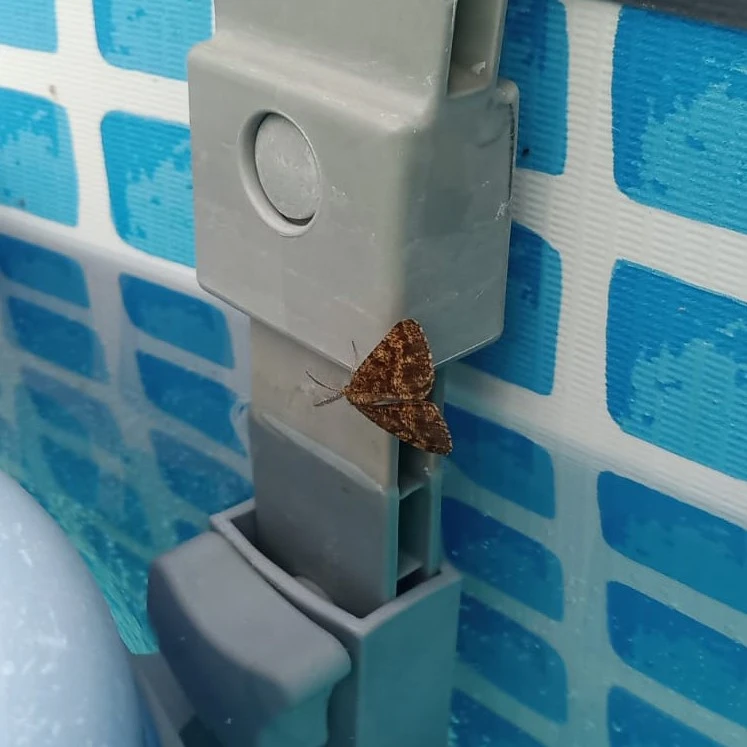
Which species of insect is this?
Ematurga atomaria
